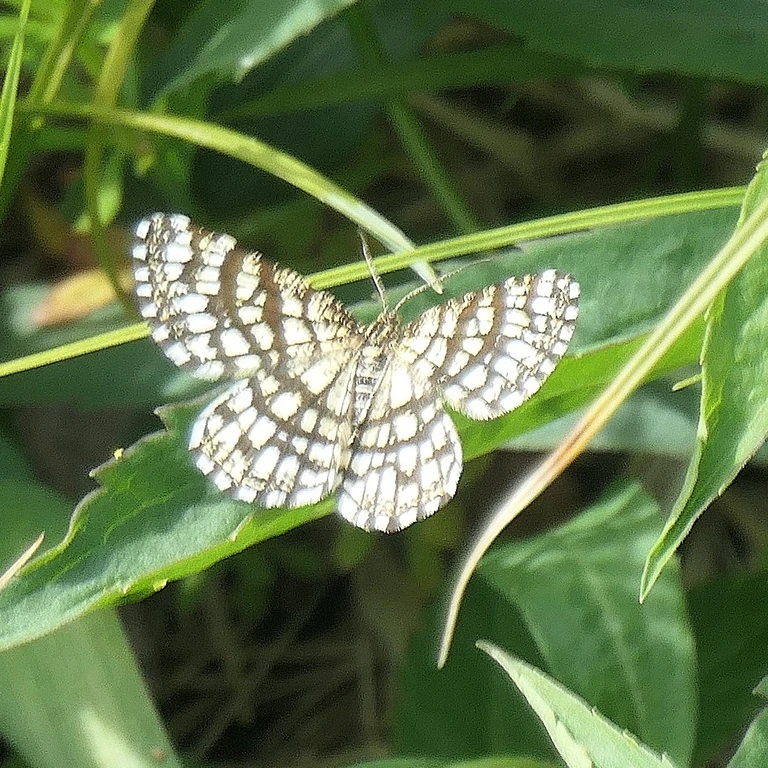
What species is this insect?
Chiasmia clathrata
